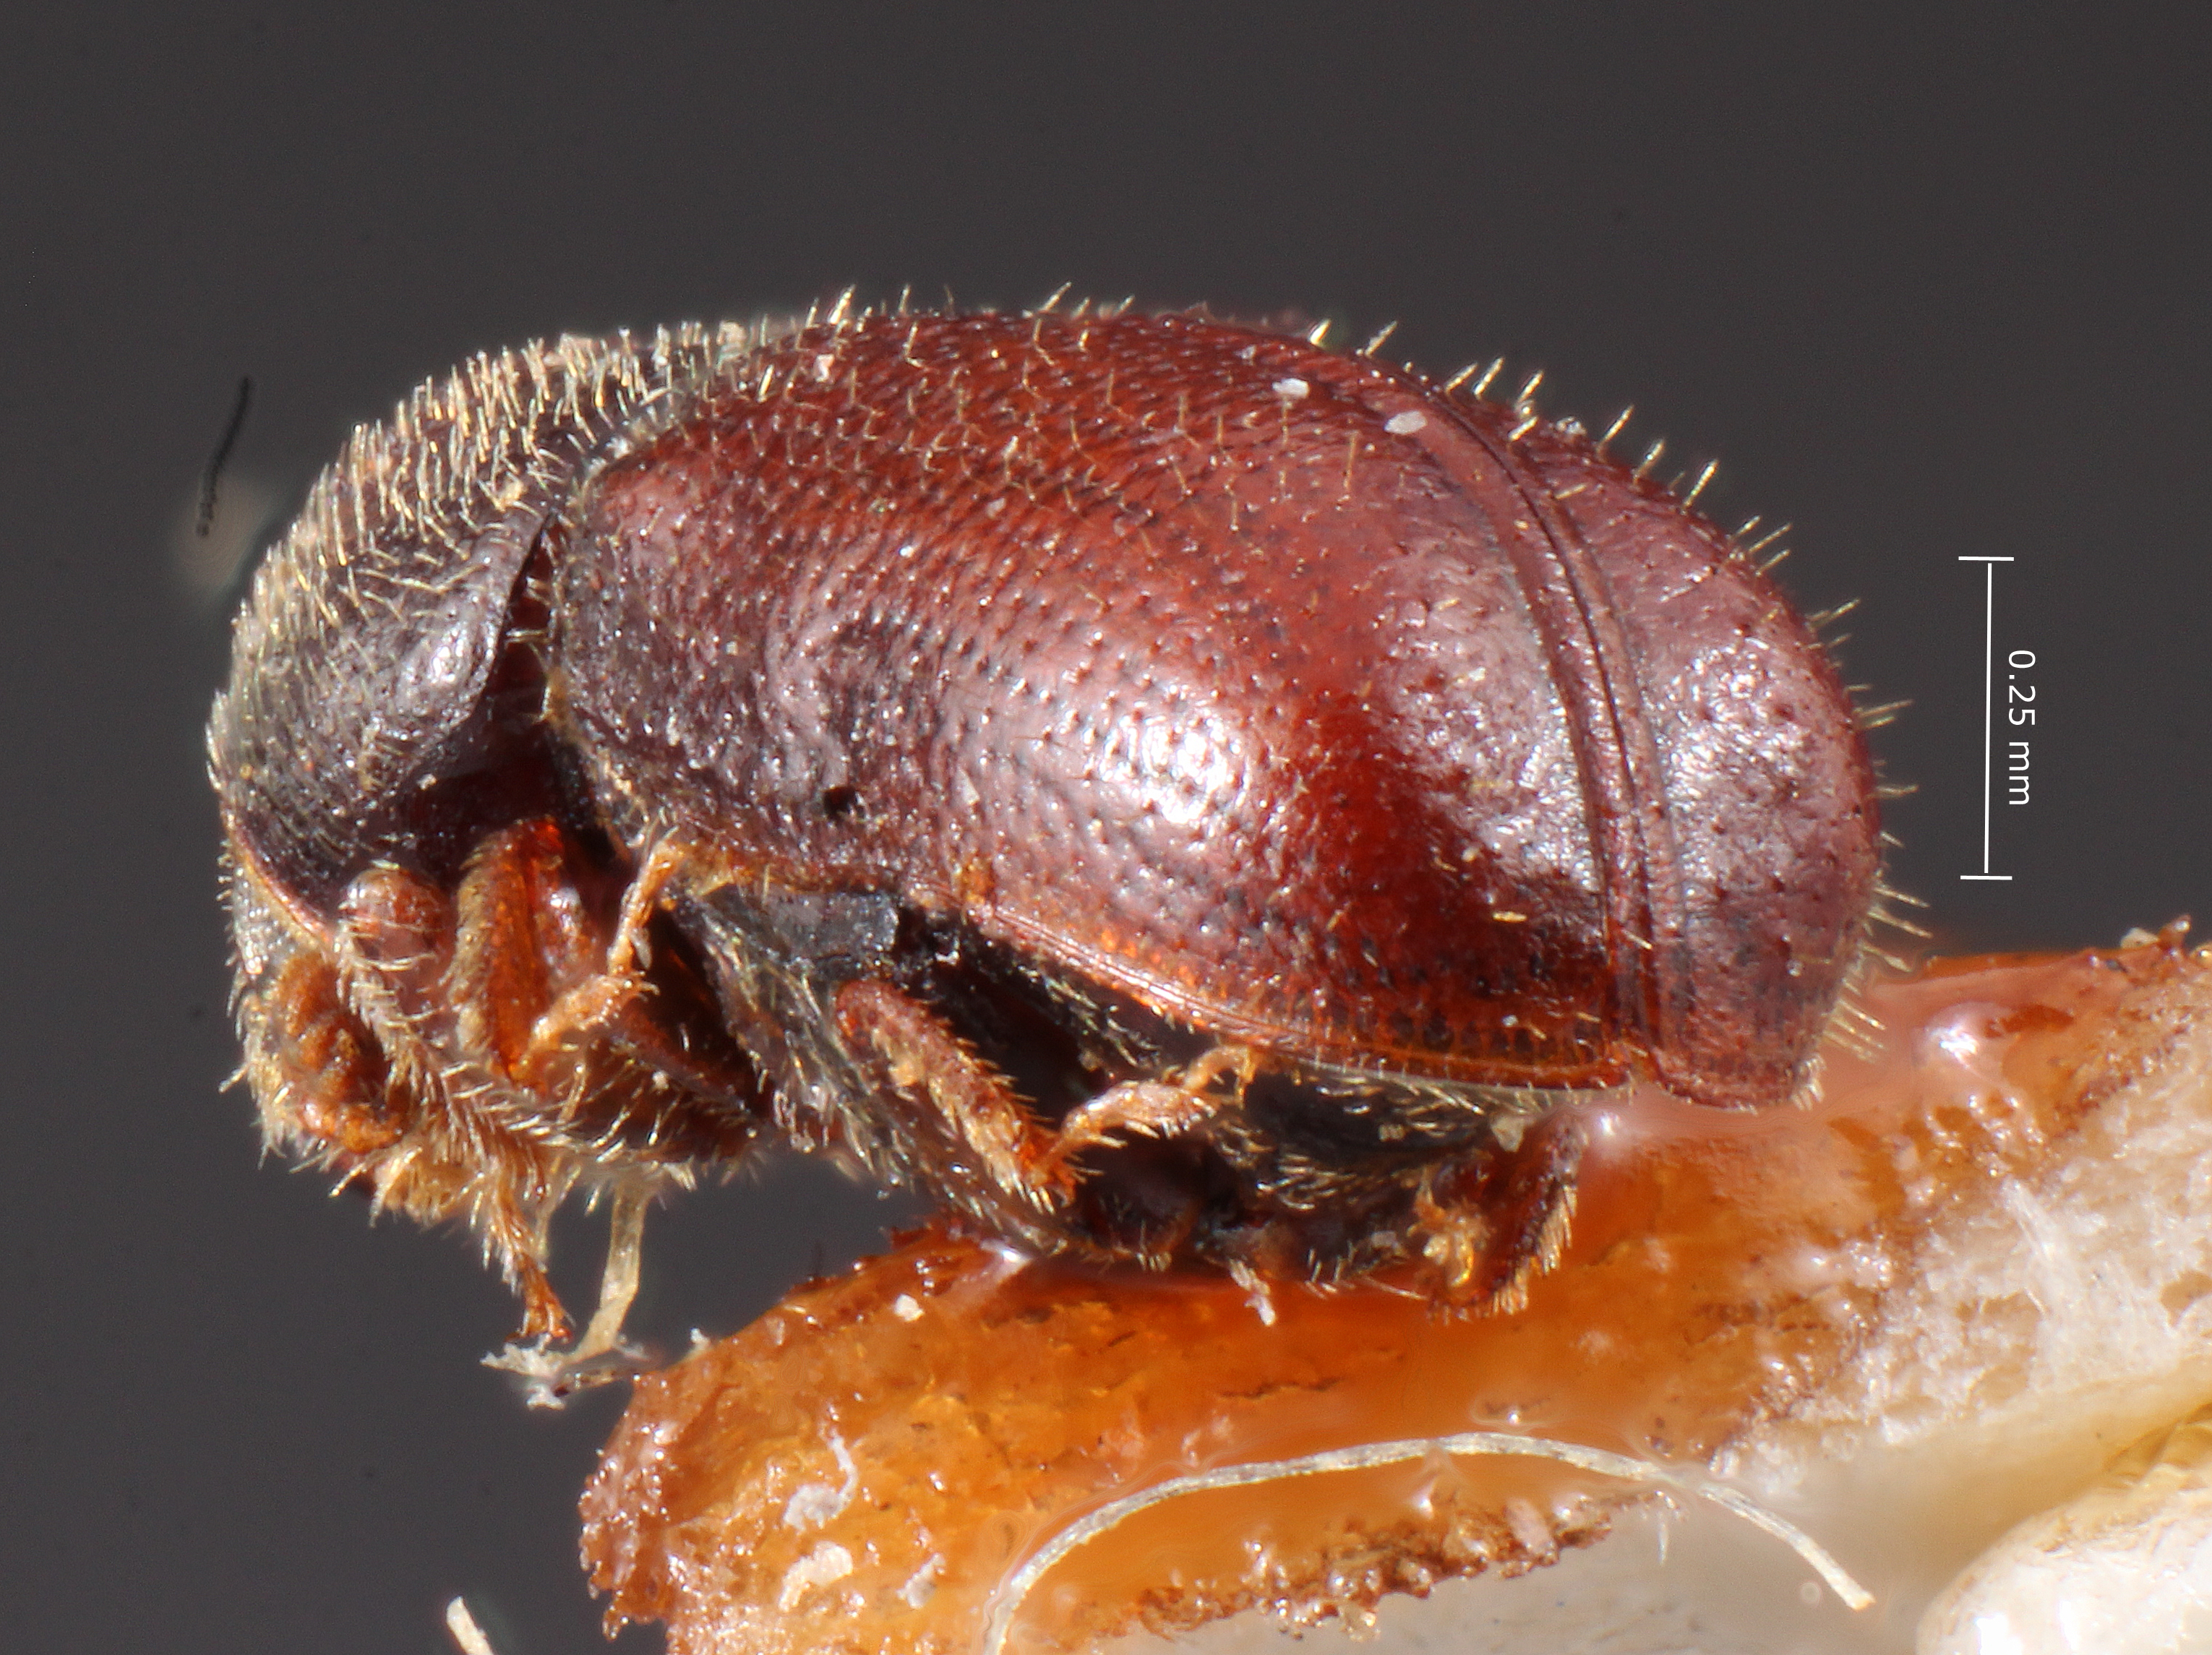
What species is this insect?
Pityophthorus idoneus
